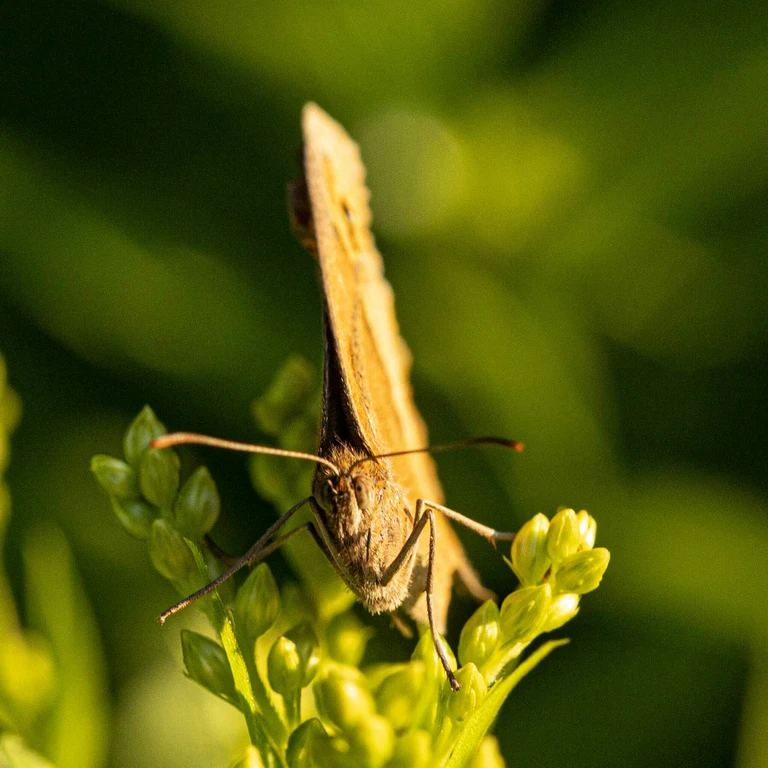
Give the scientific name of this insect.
Maniola jurtina
